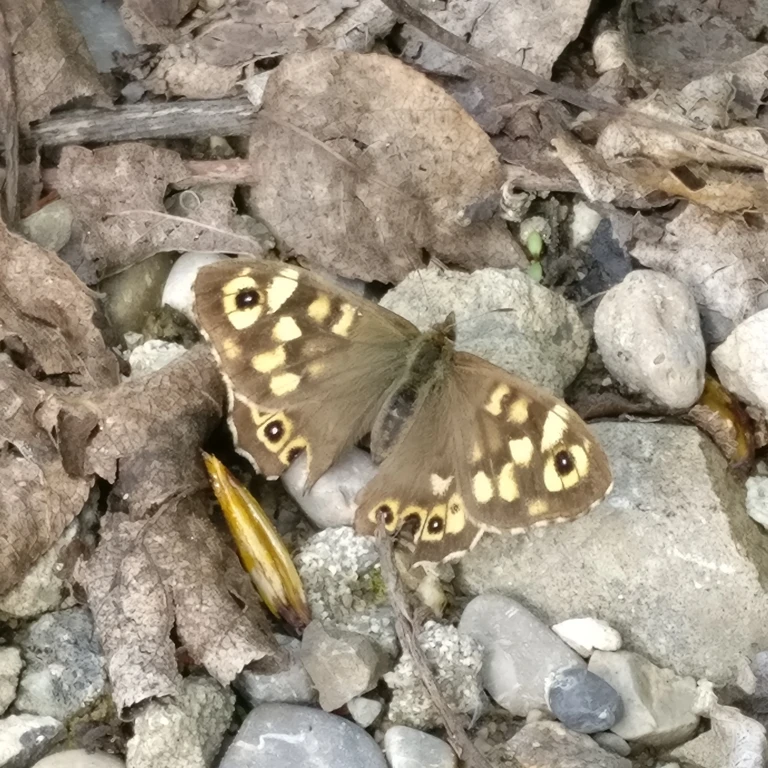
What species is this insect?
Pararge aegeria
